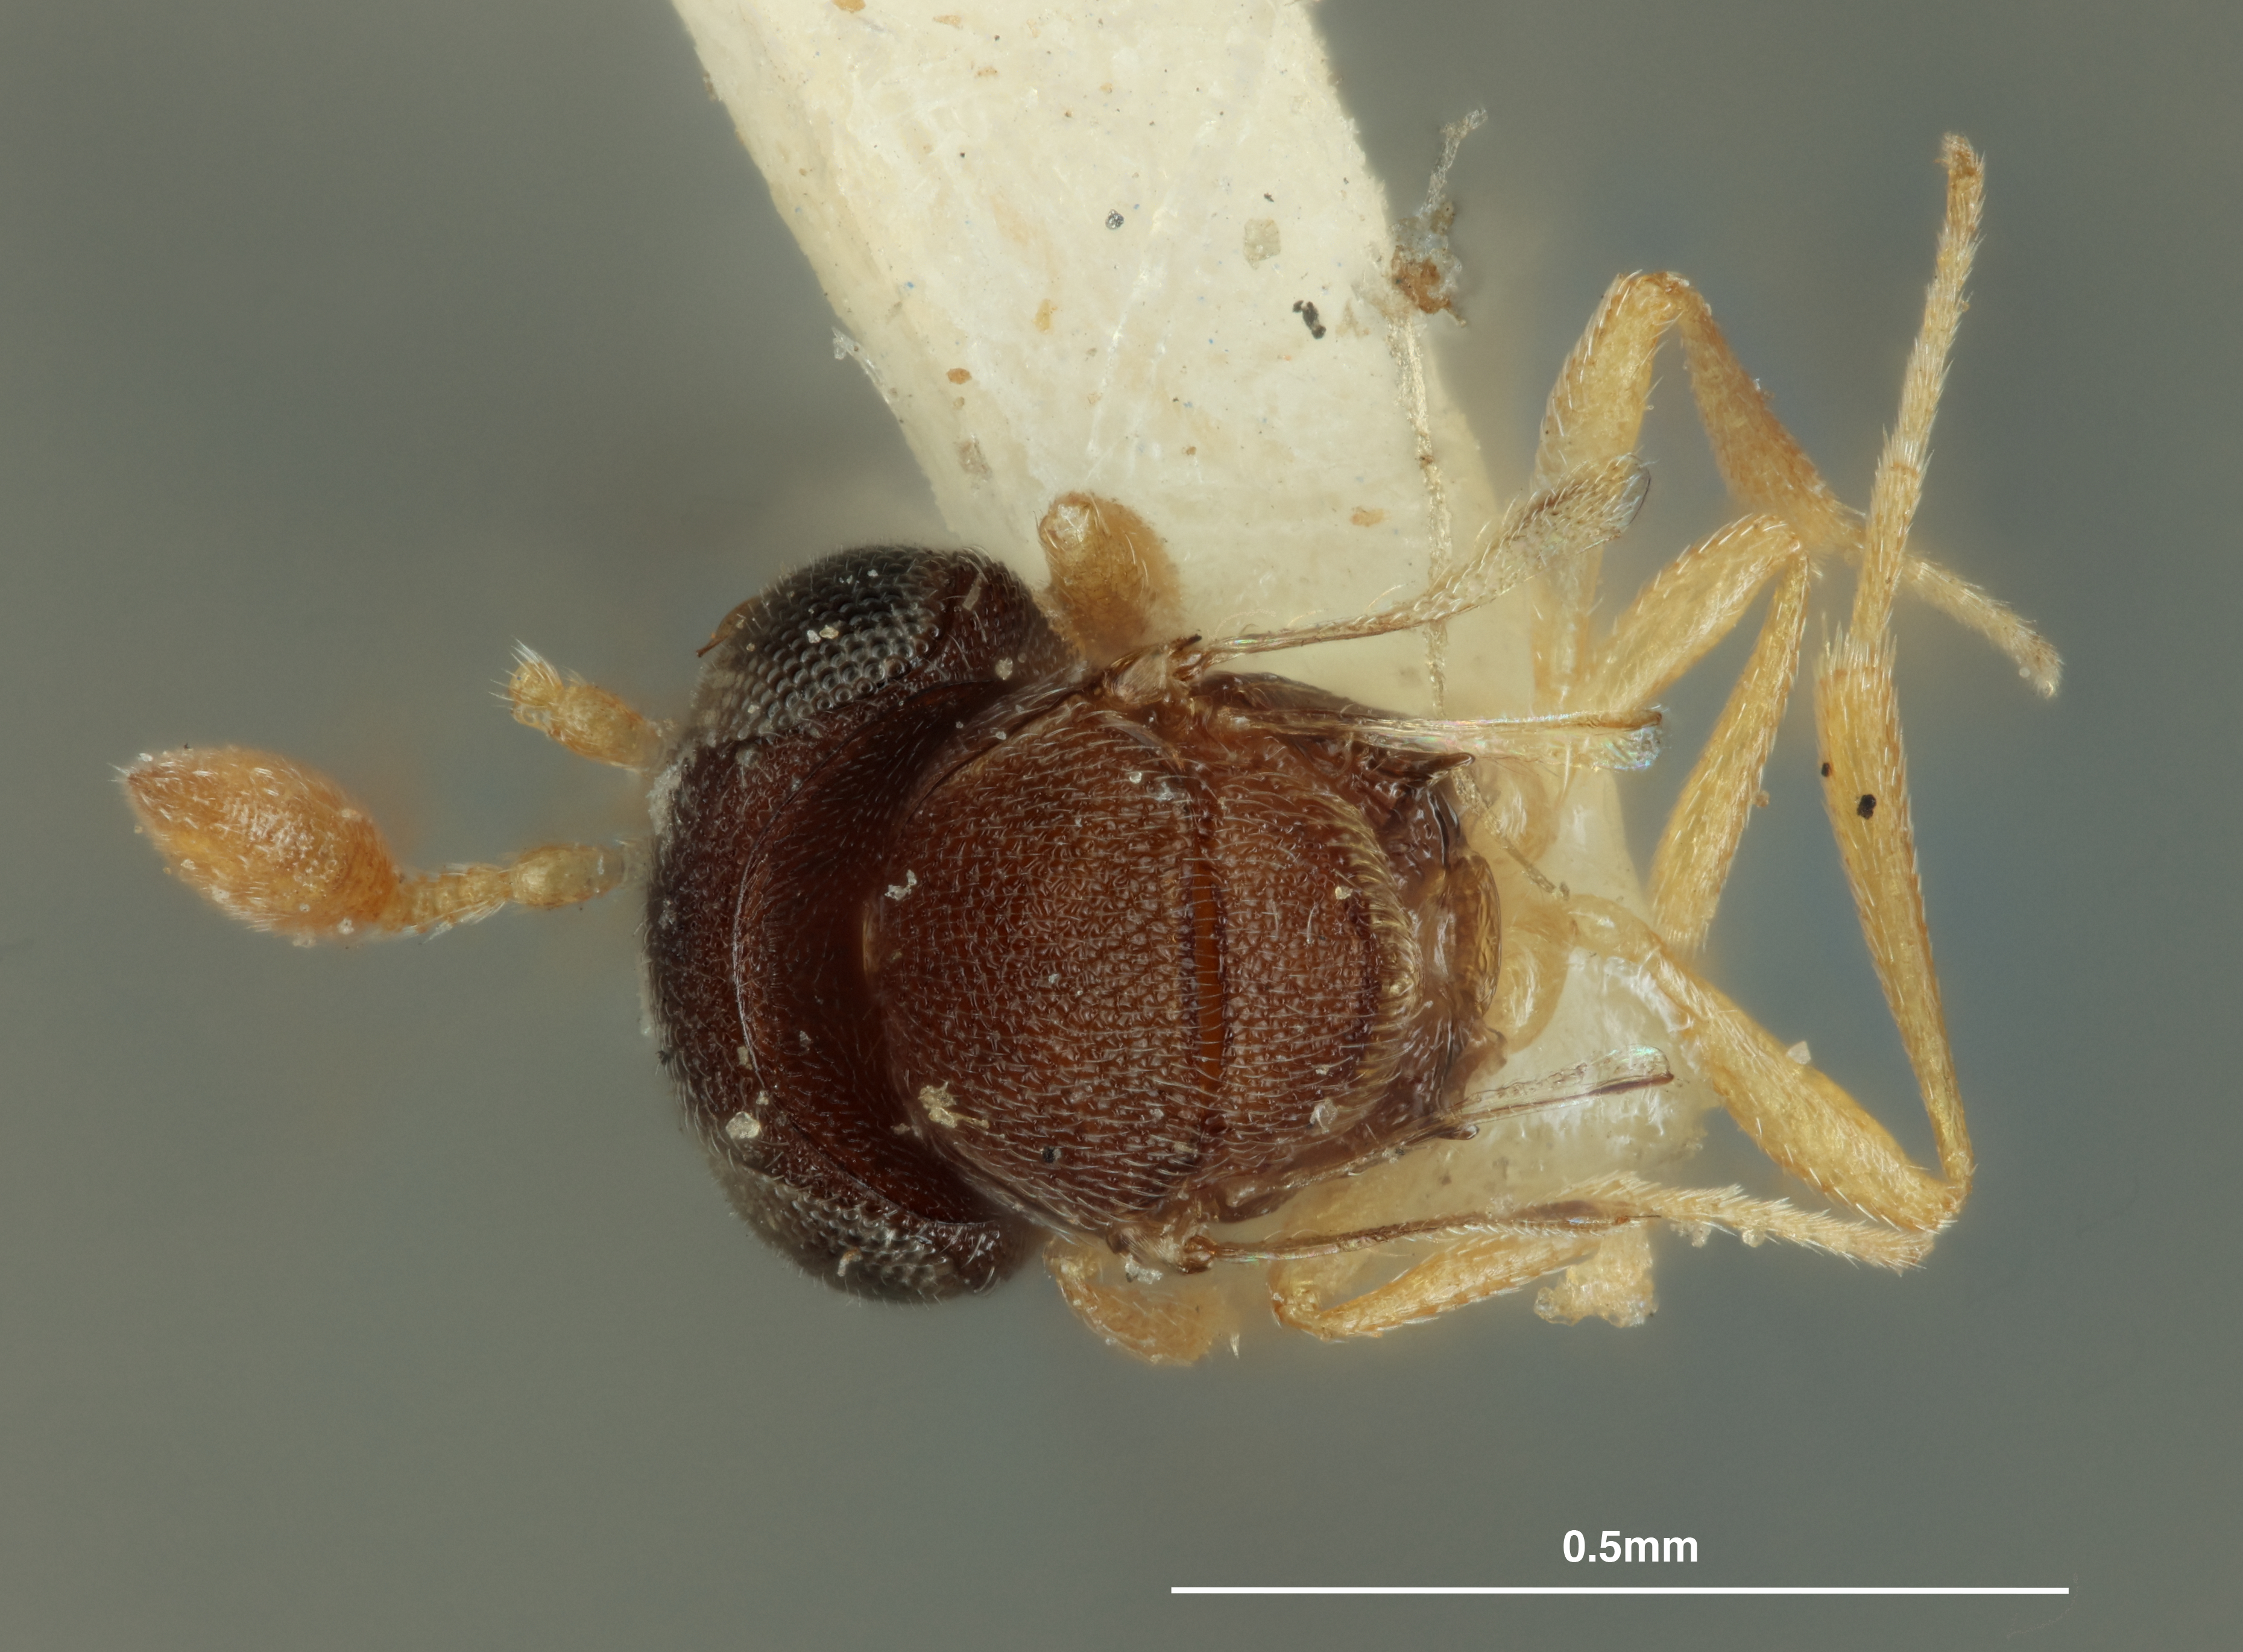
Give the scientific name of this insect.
Ceratobaeus binotatus
